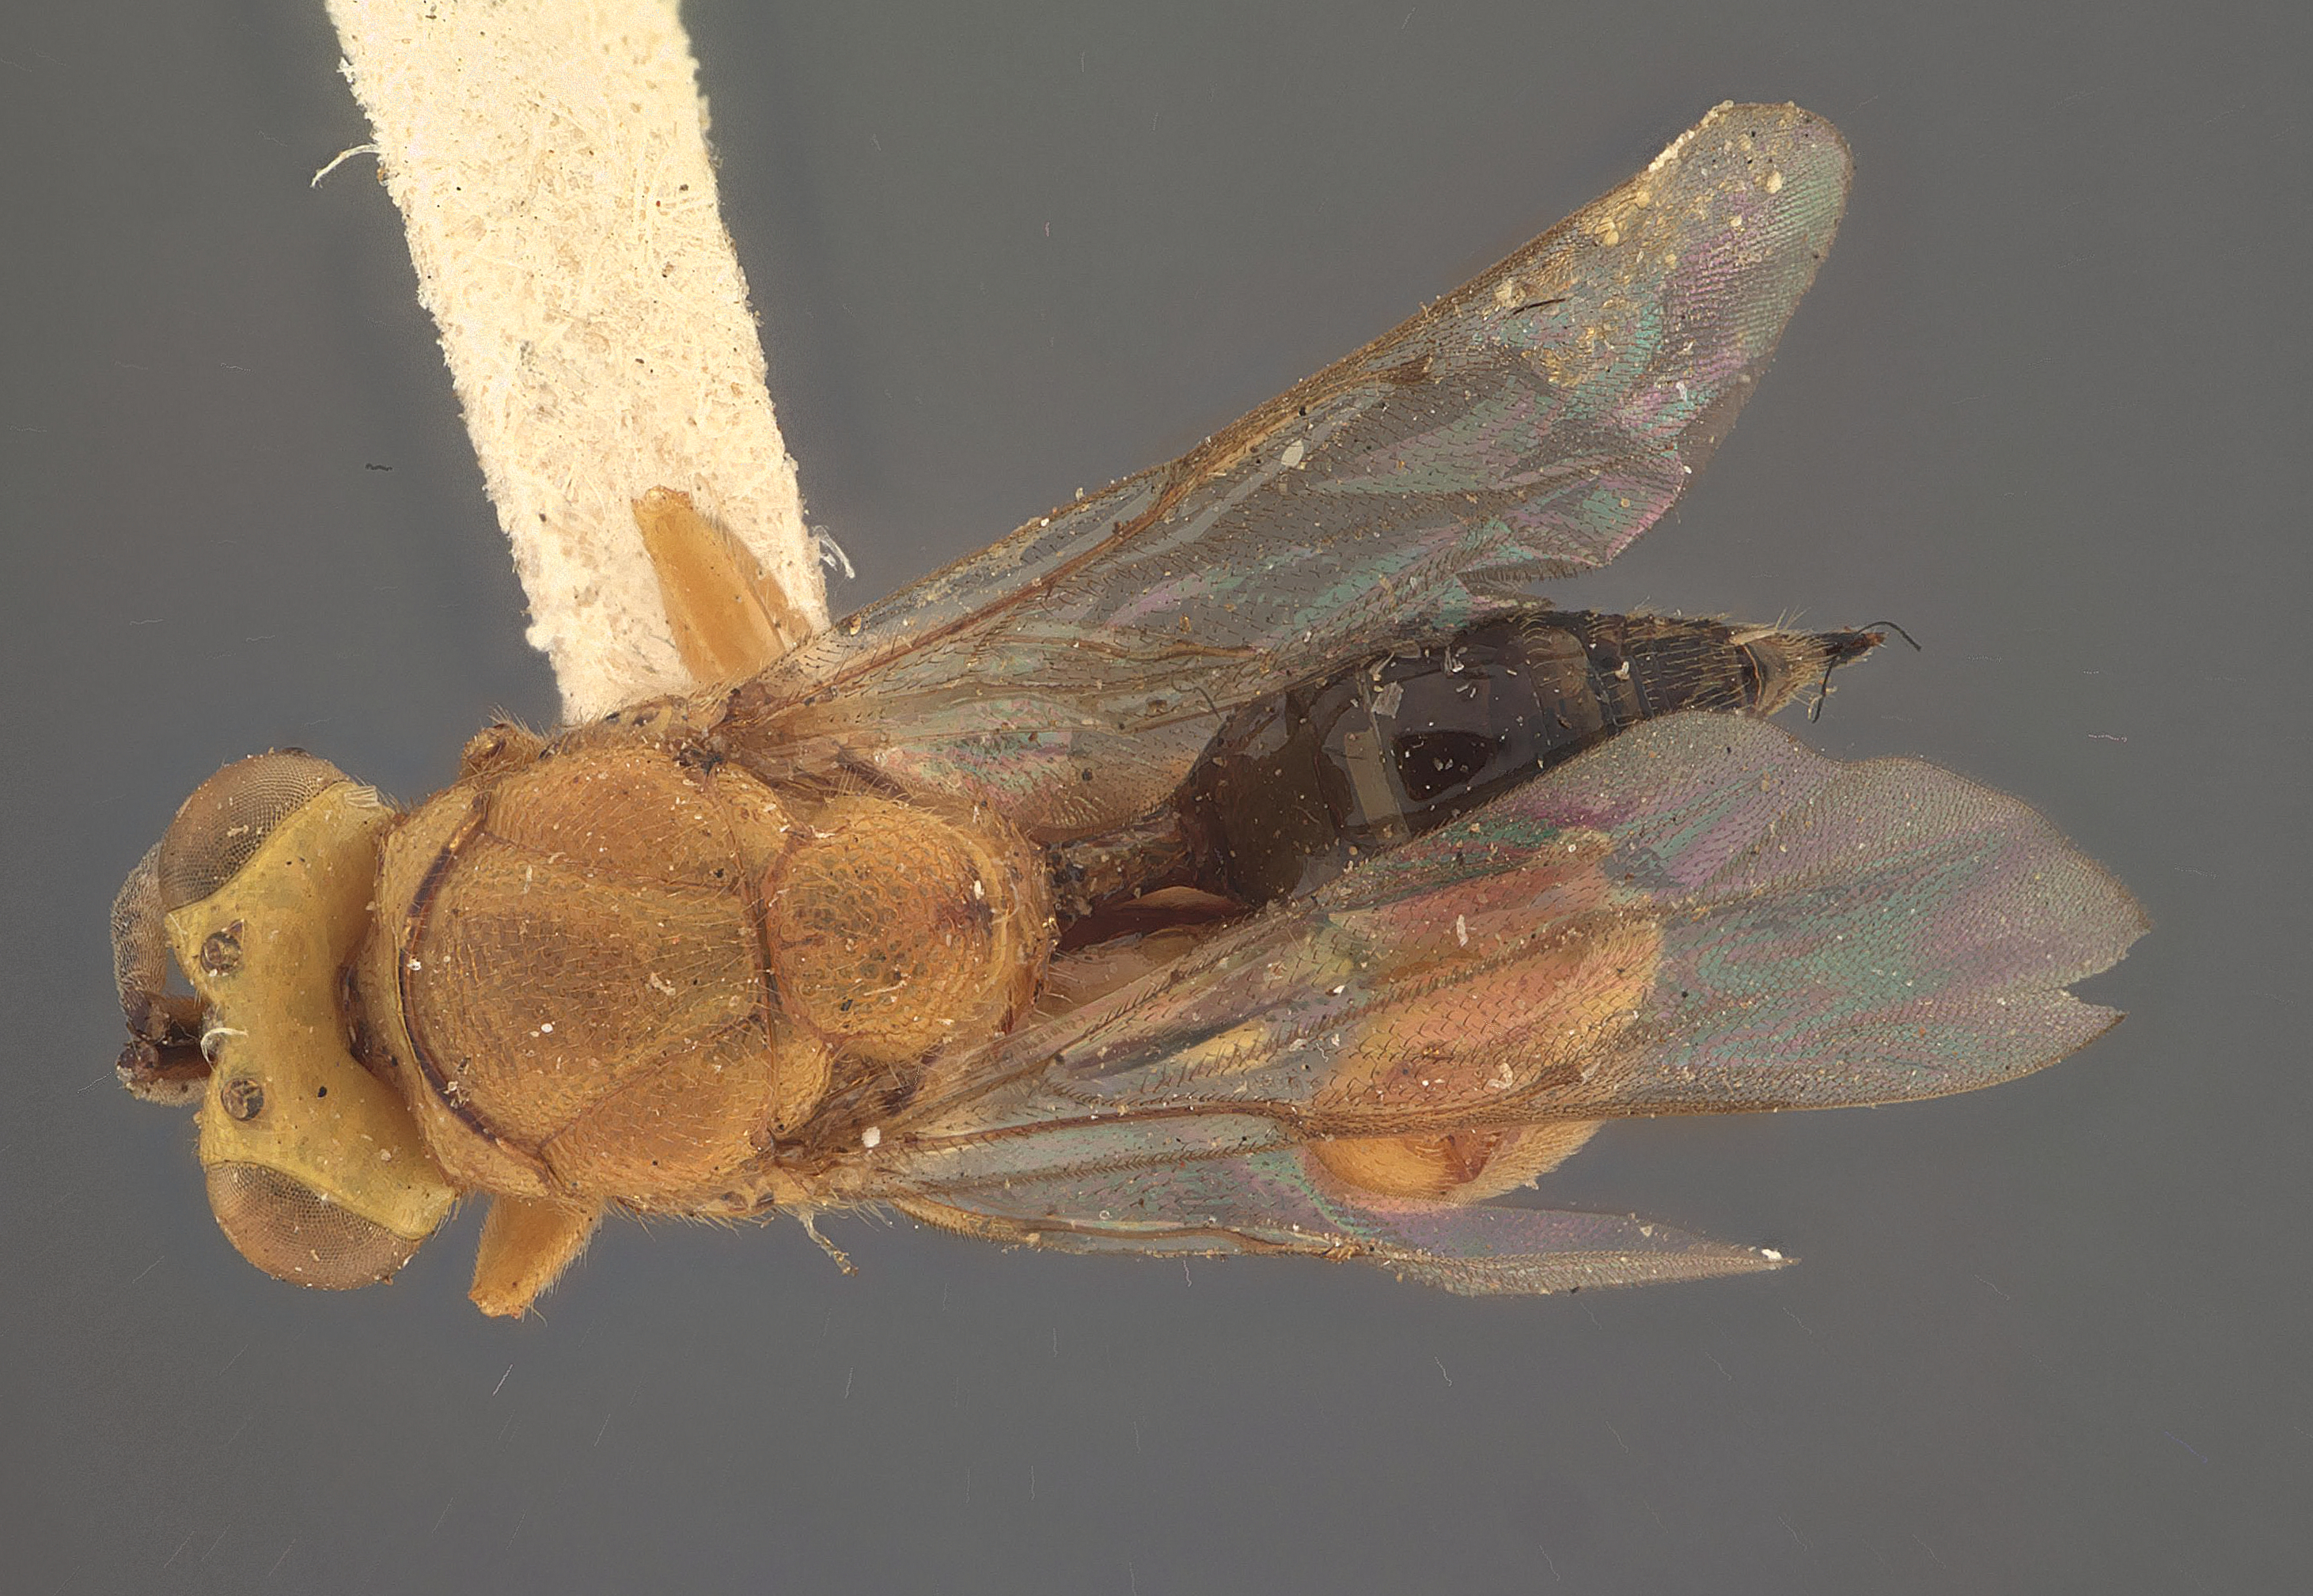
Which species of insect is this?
Conura belti
